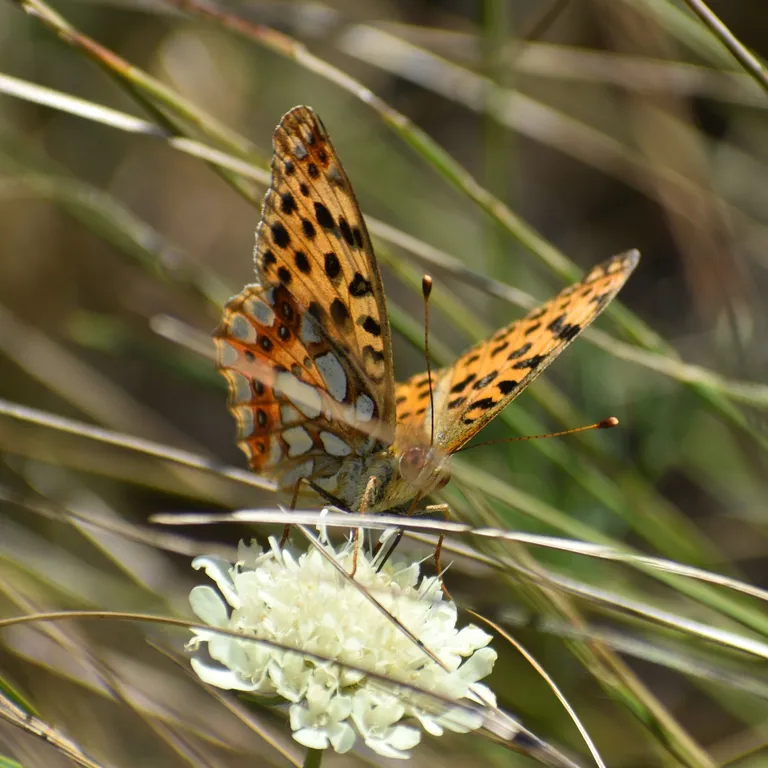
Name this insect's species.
Issoria lathonia
